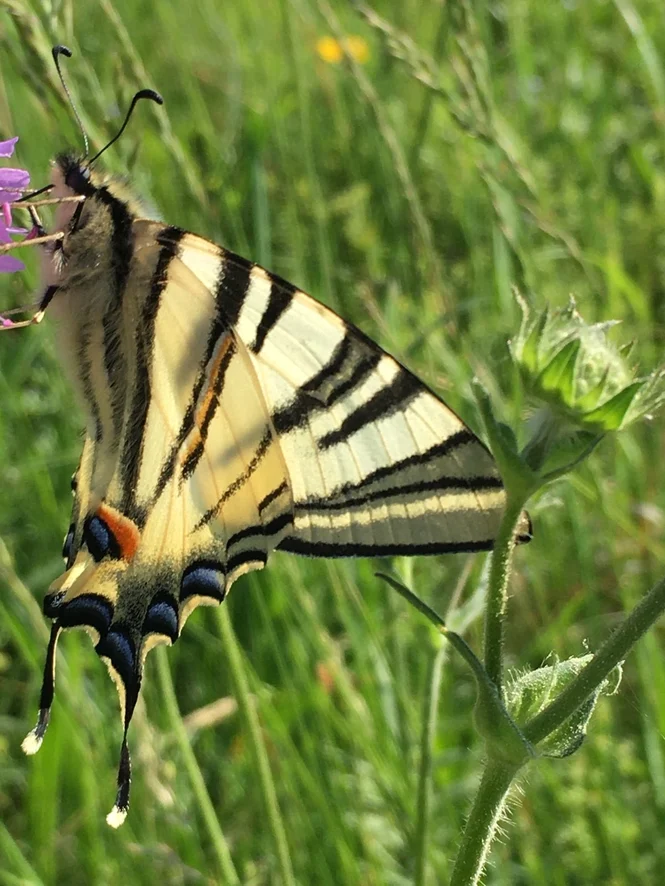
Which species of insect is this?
Iphiclides podalirius
